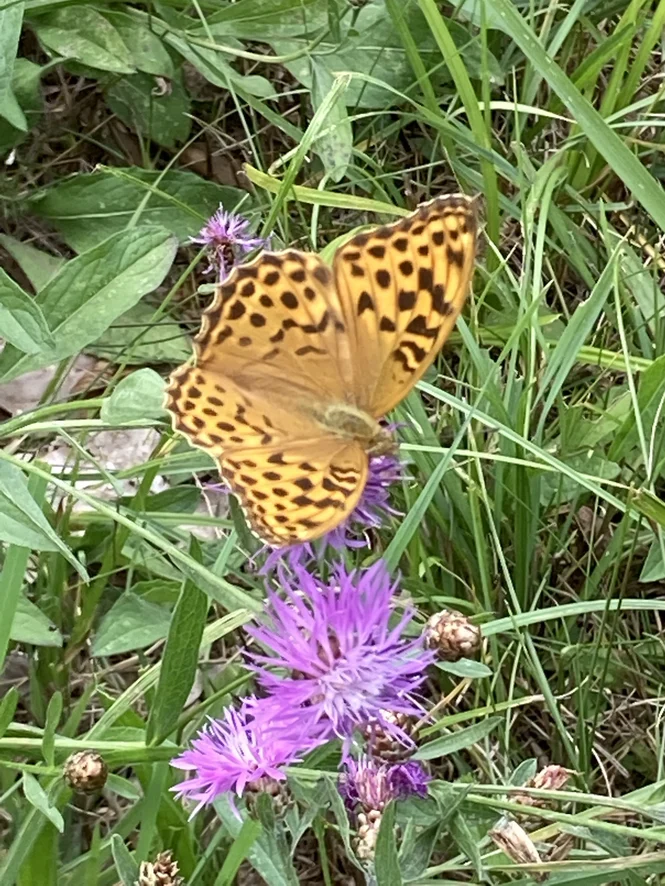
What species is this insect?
Argynnis paphia
